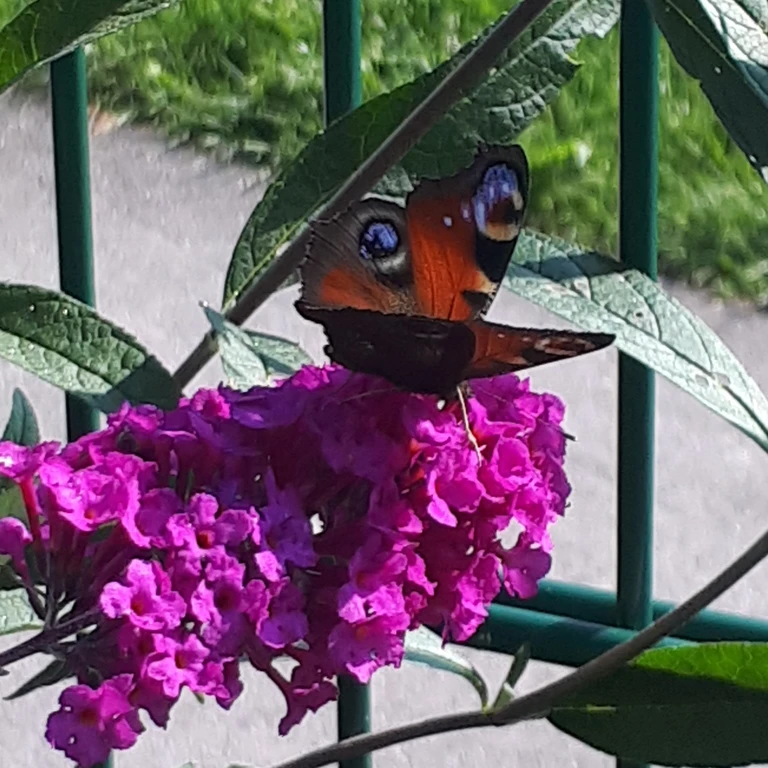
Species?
Aglais io
